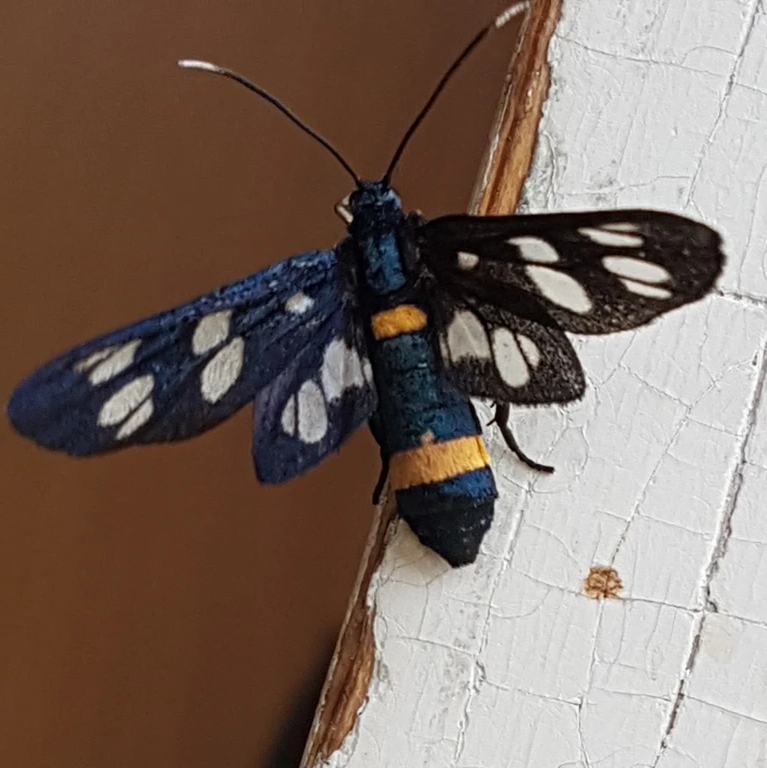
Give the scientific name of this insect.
Amata phegea
